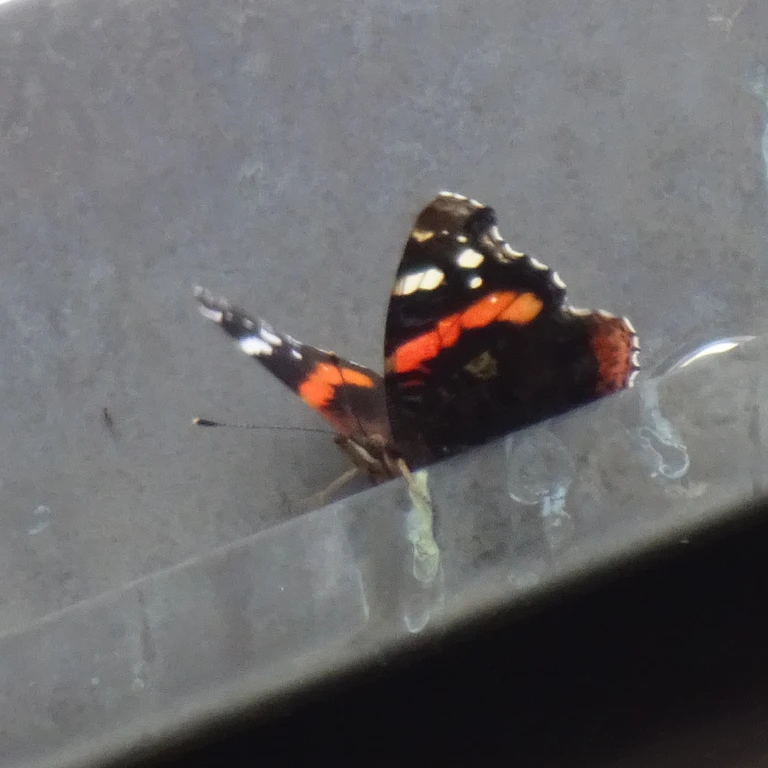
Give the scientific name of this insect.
Vanessa atalanta
